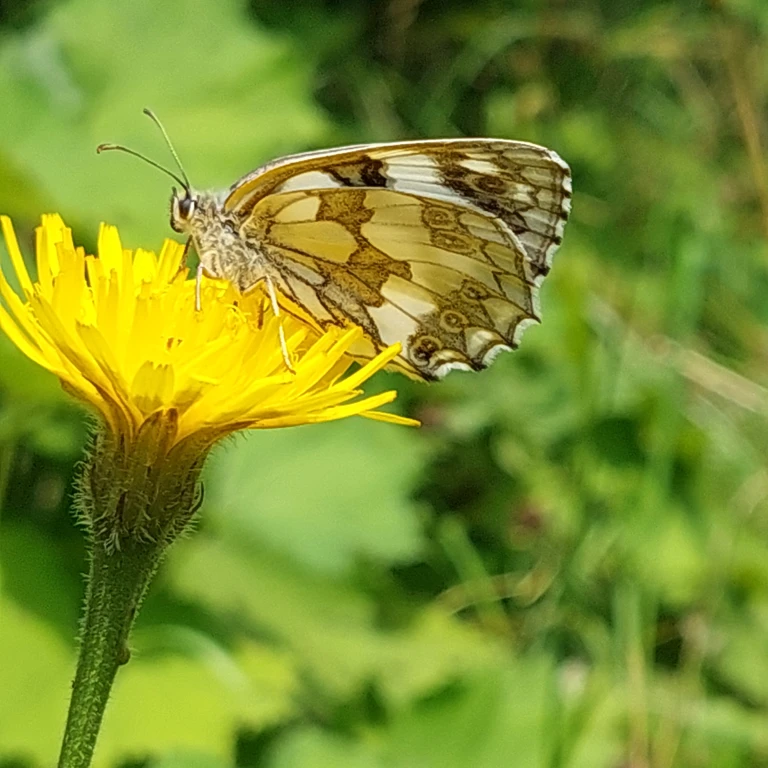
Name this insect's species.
Melanargia galathea
